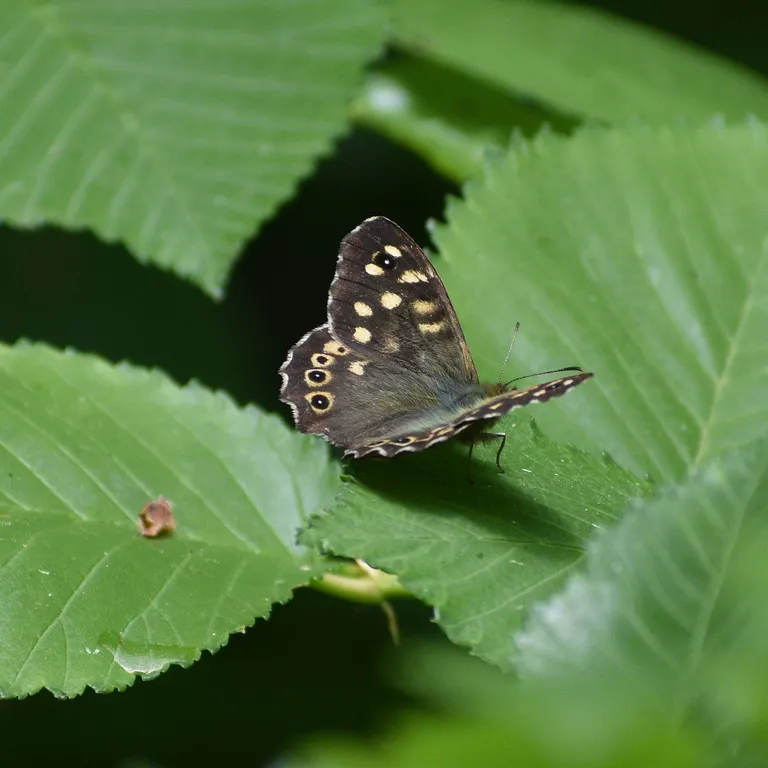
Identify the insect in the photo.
Pararge aegeria
